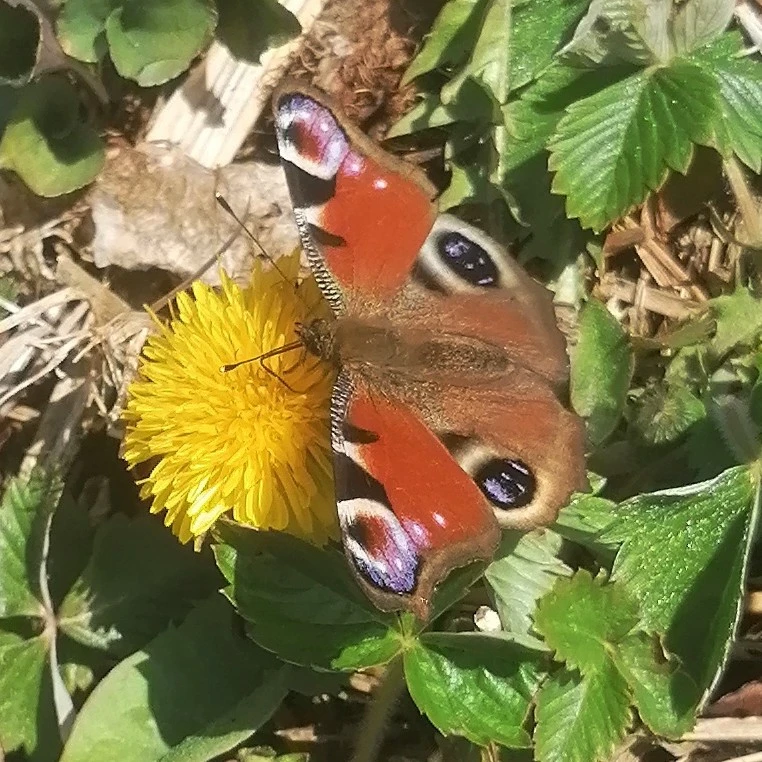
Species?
Aglais io
